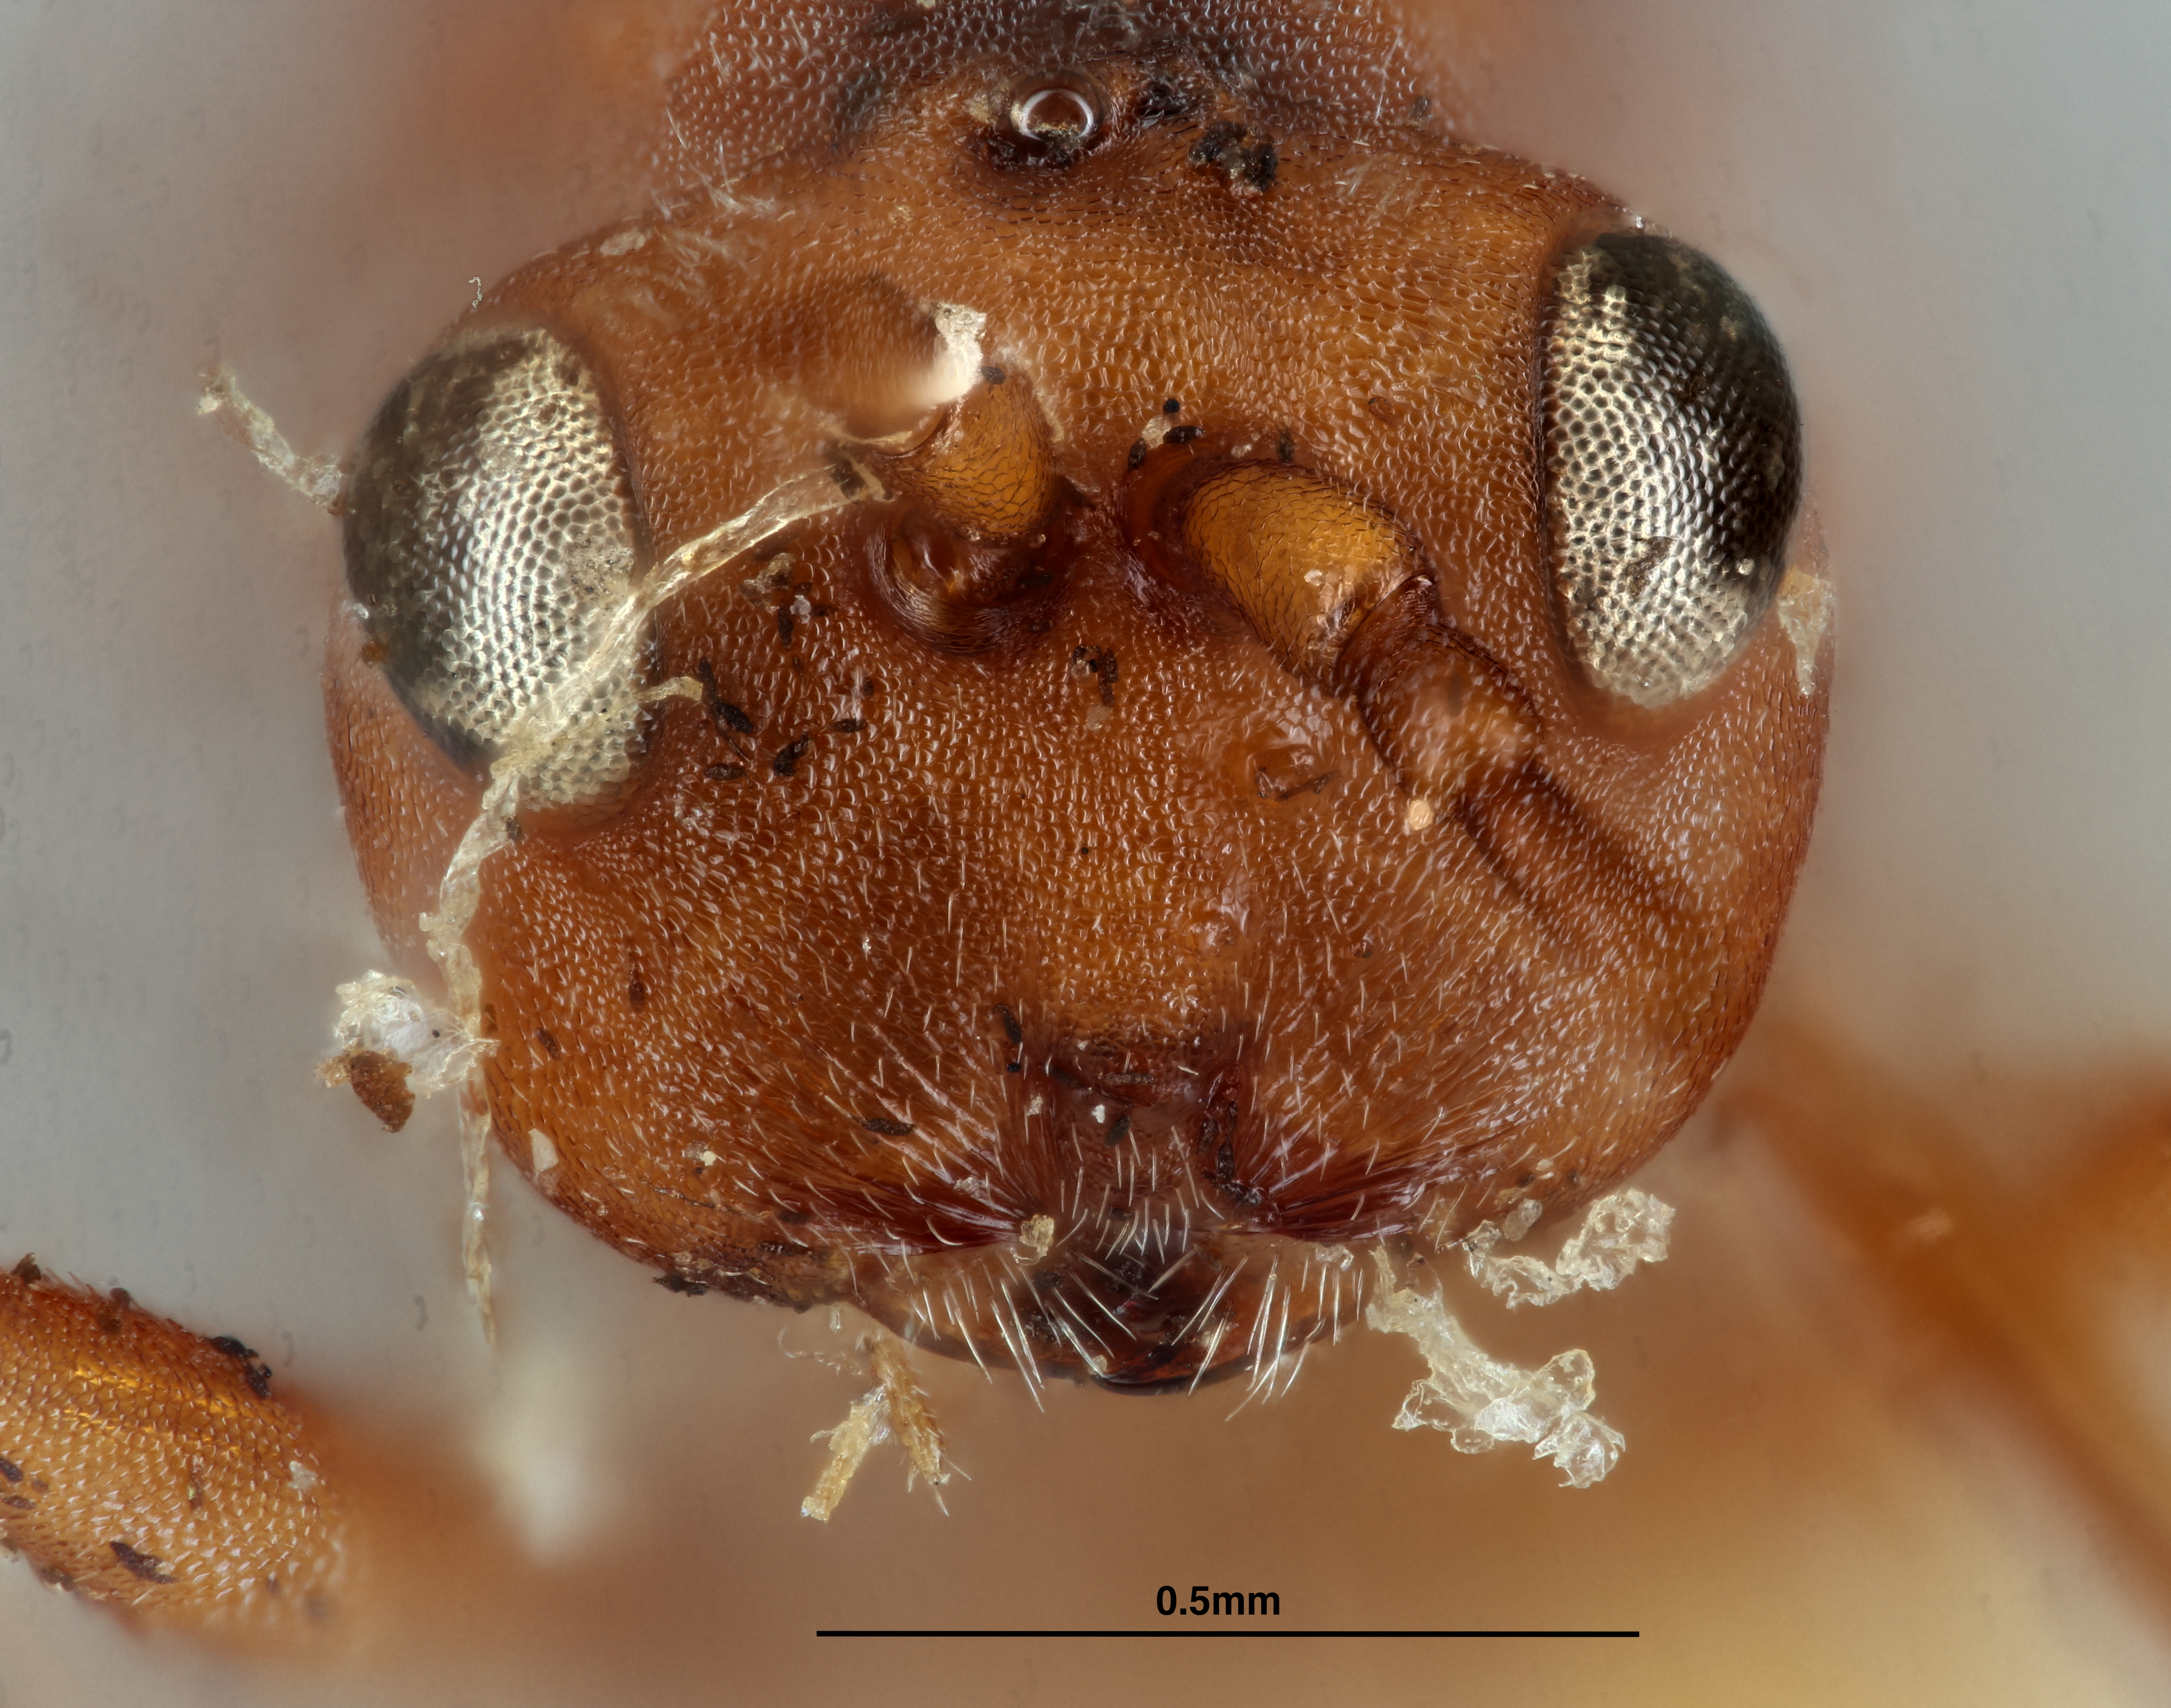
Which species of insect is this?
Asclepiadiphila stephanotidis
